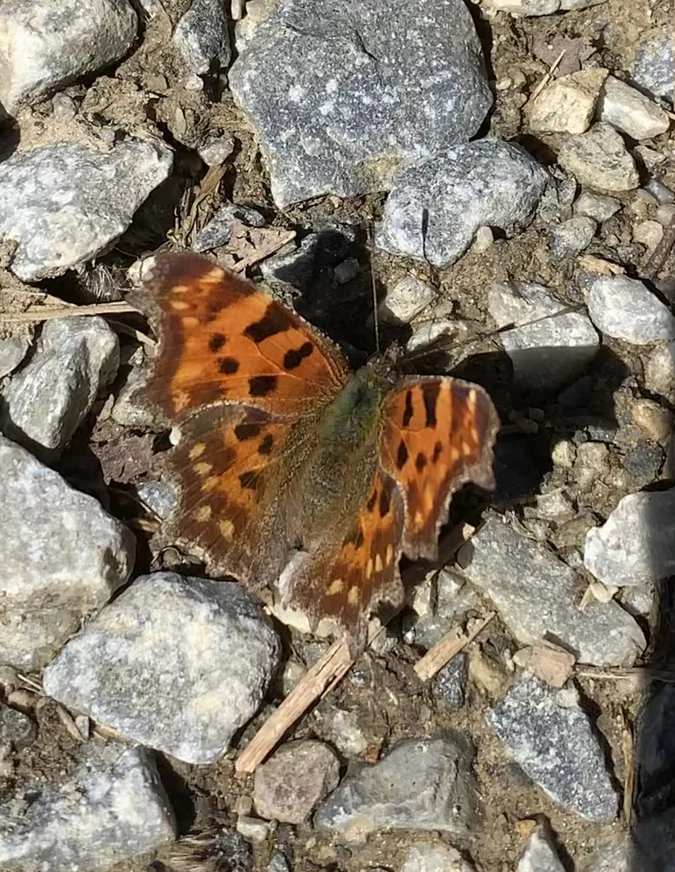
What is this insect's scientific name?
Polygonia c-album
